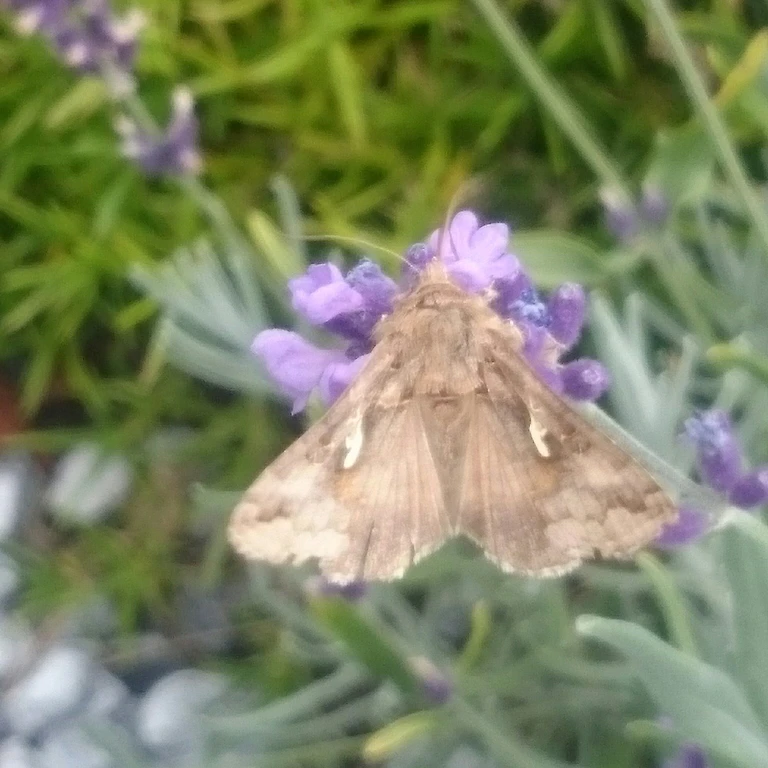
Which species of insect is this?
Autographa gamma
